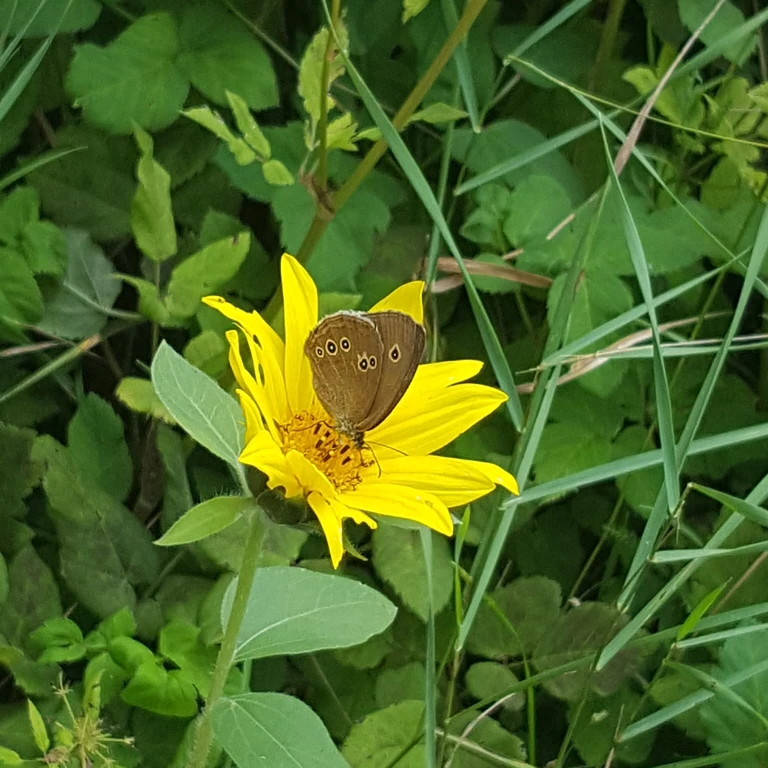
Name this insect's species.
Aphantopus hyperantus
